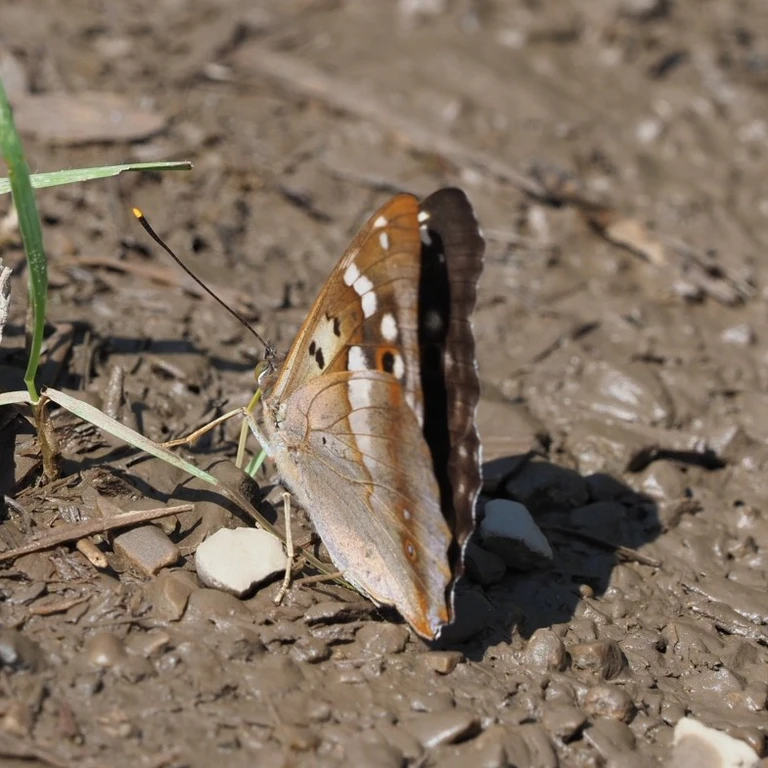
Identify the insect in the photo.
Apatura ilia
